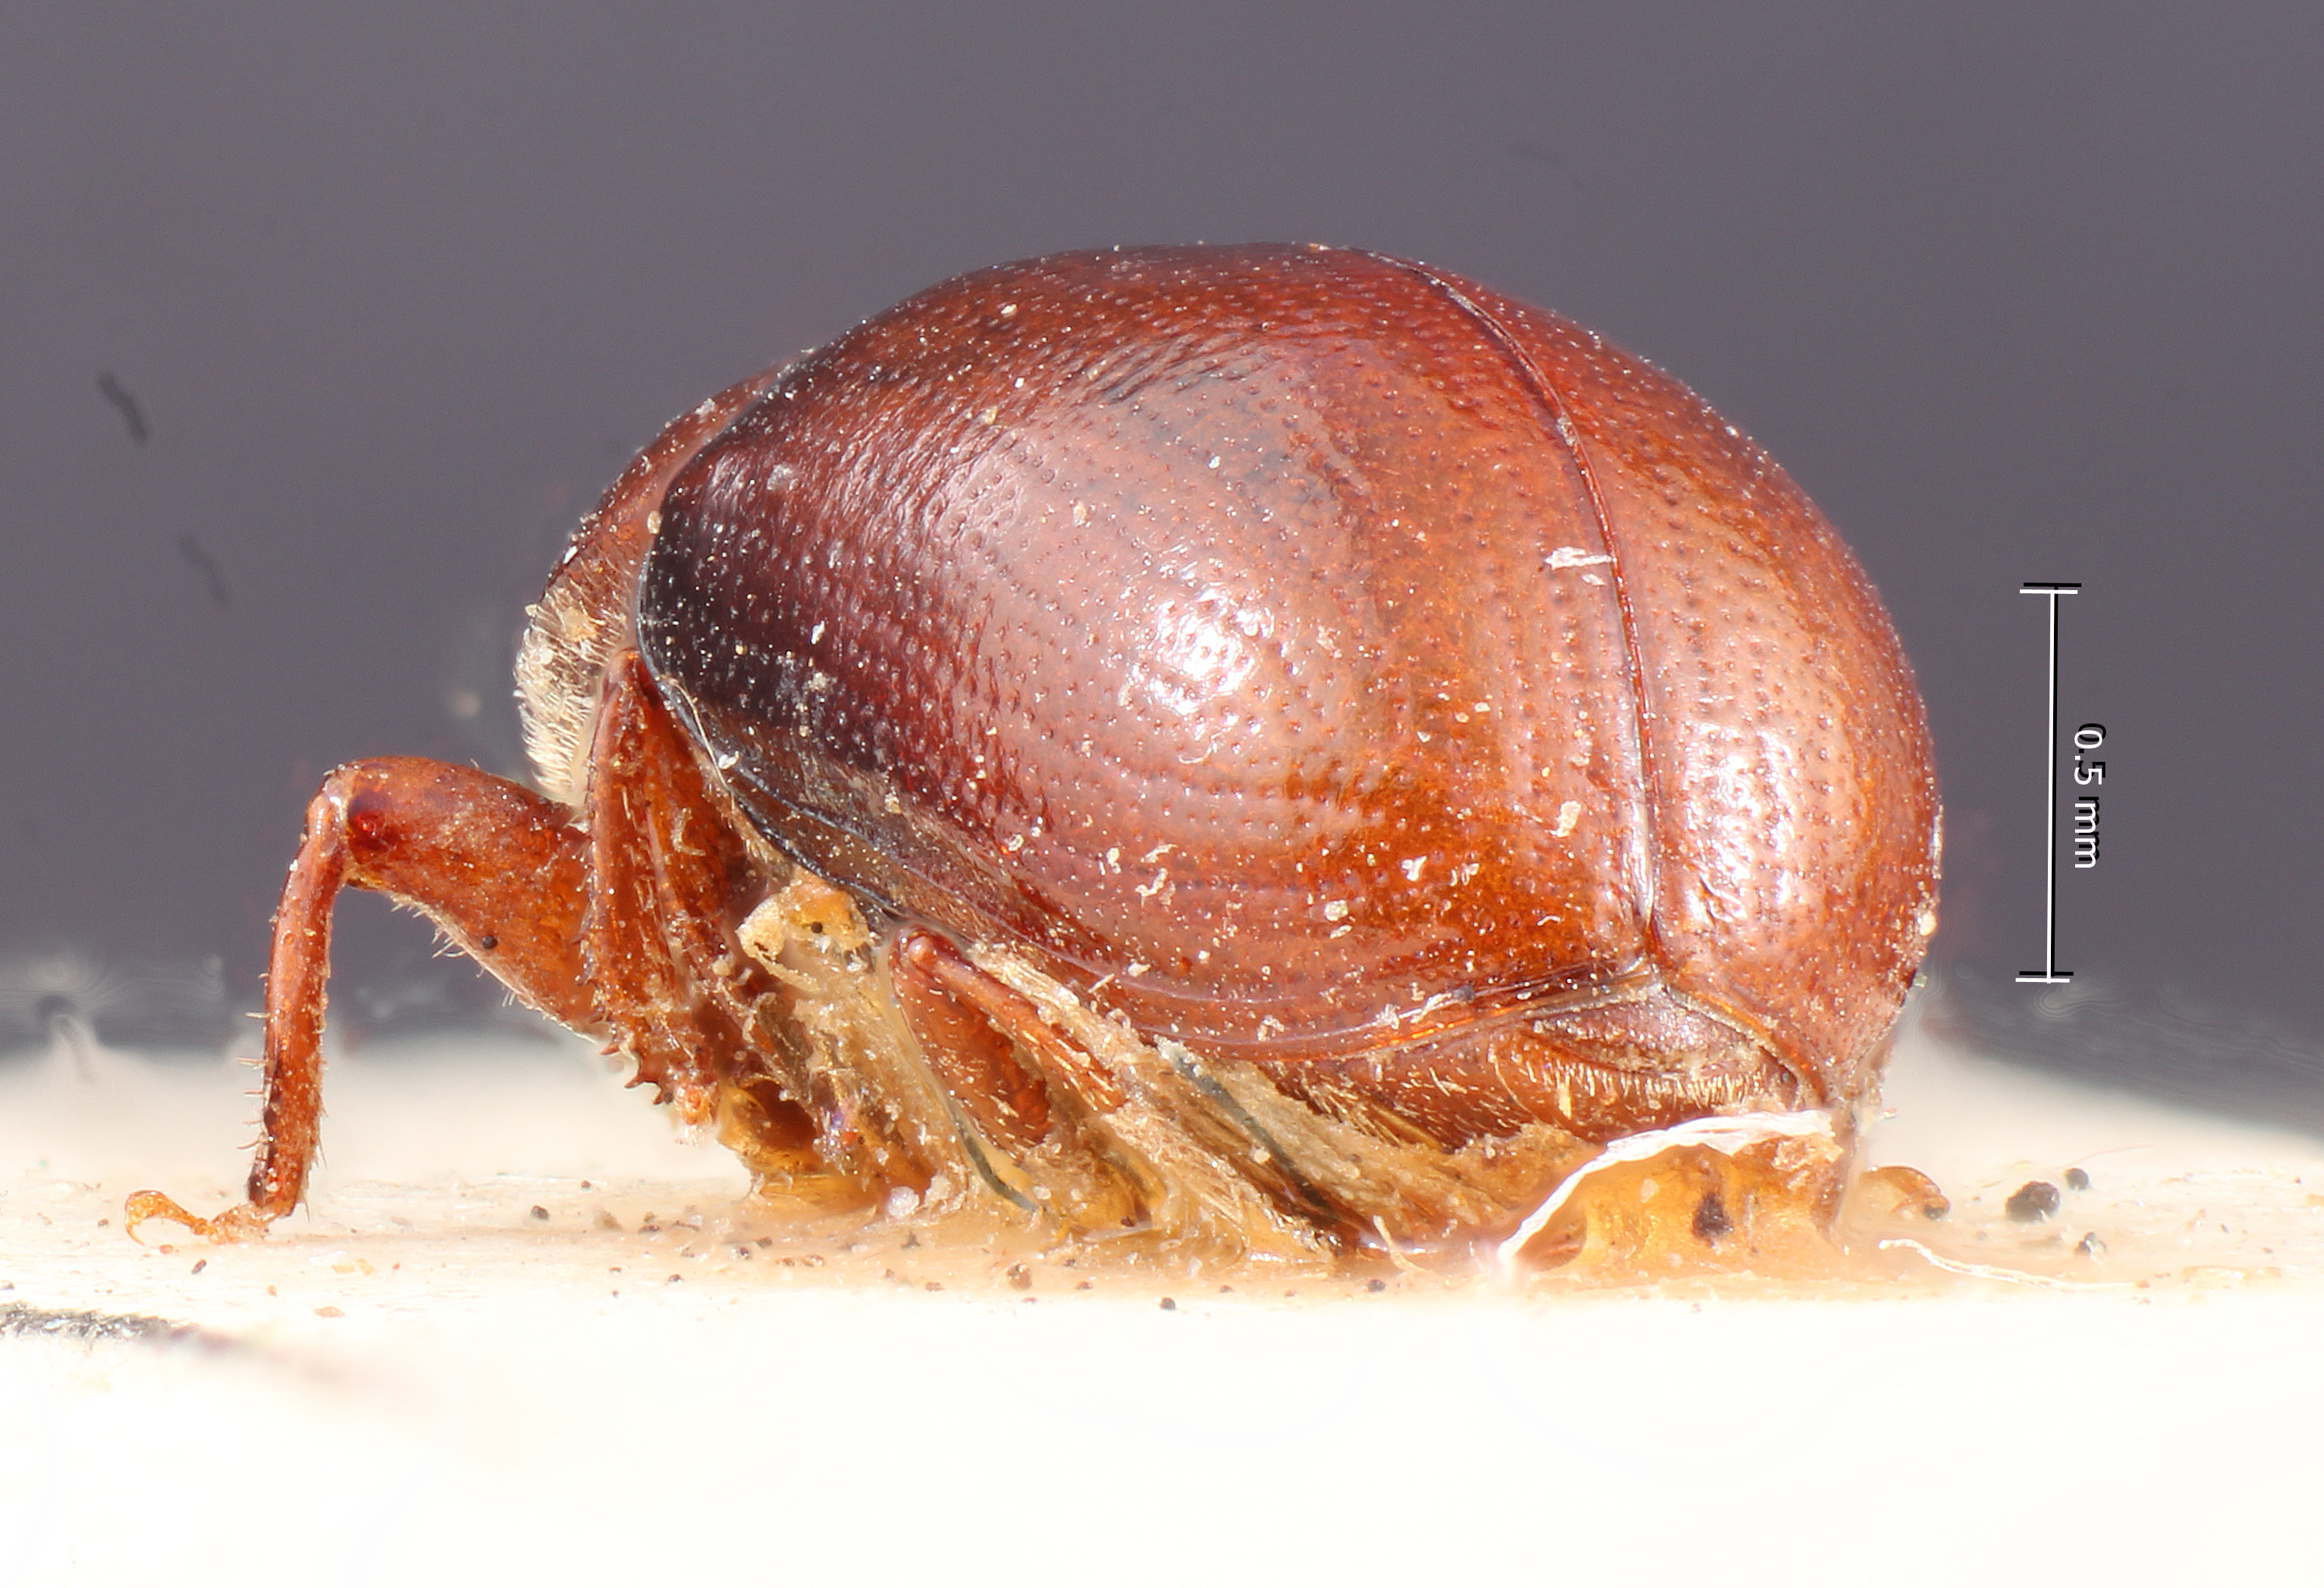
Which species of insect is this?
Scolytodes bolivianus
